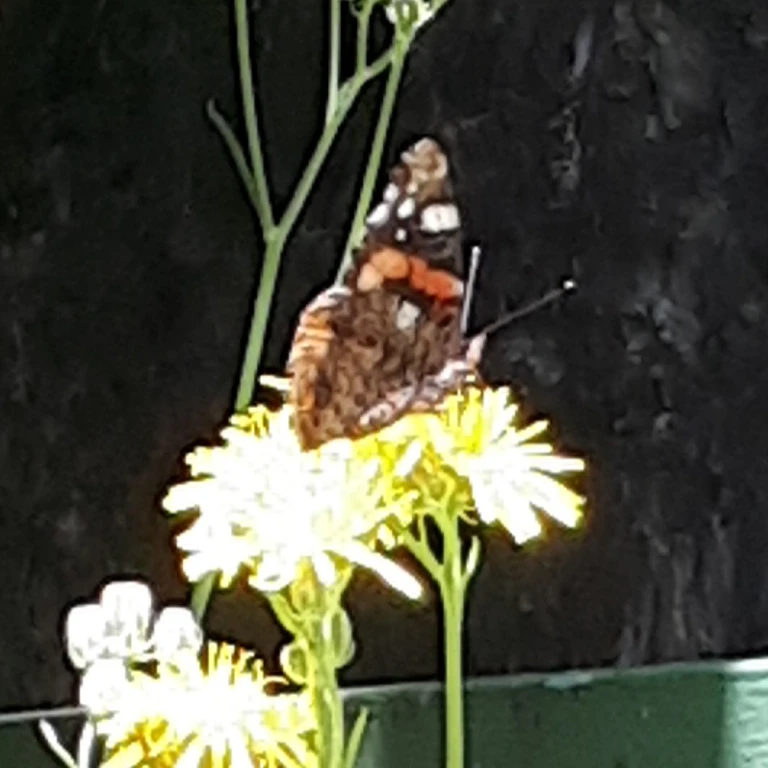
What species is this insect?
Vanessa atalanta
